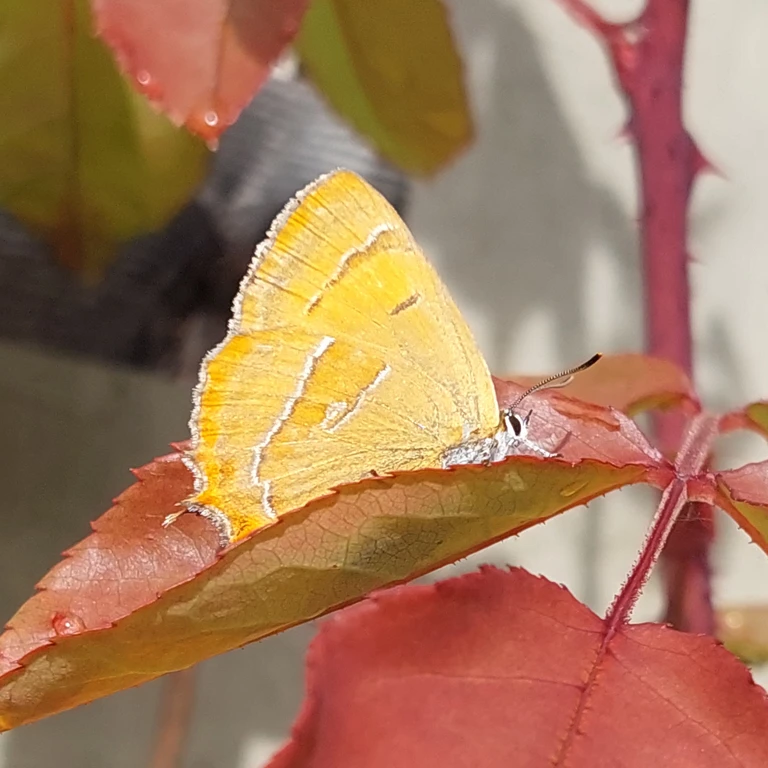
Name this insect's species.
Thecla betulae
